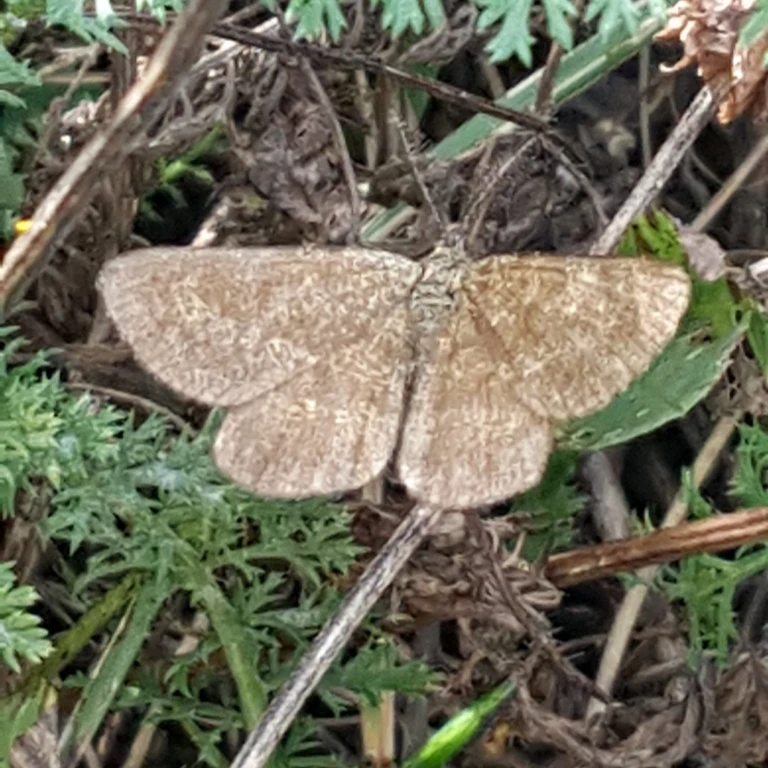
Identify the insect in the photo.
Ematurga atomaria
